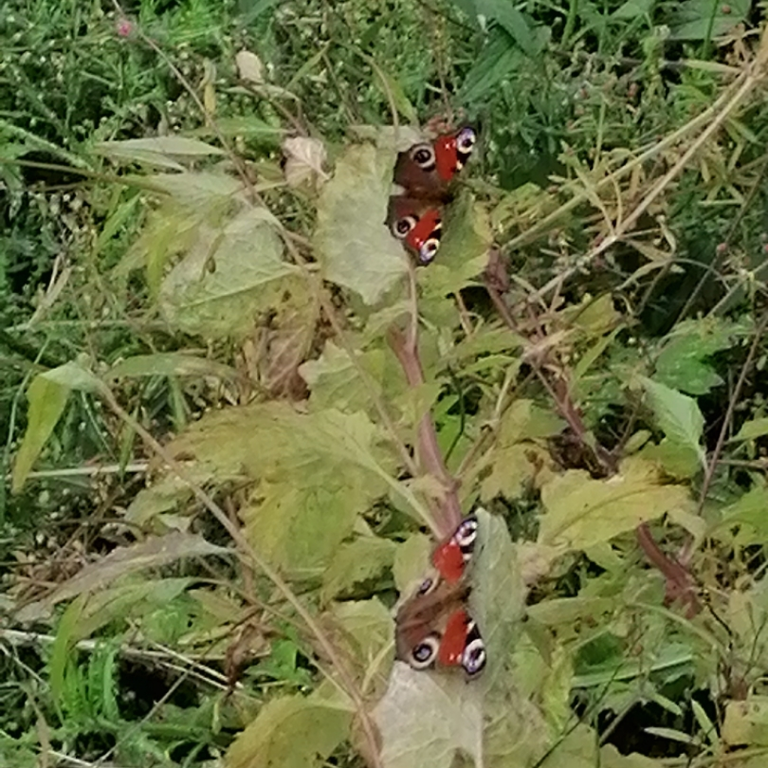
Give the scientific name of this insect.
Aglais io
